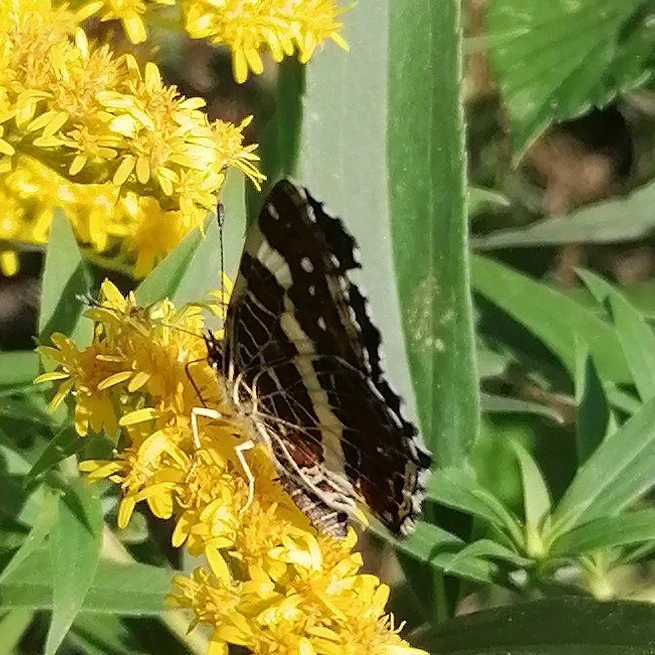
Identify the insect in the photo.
Araschnia levana
